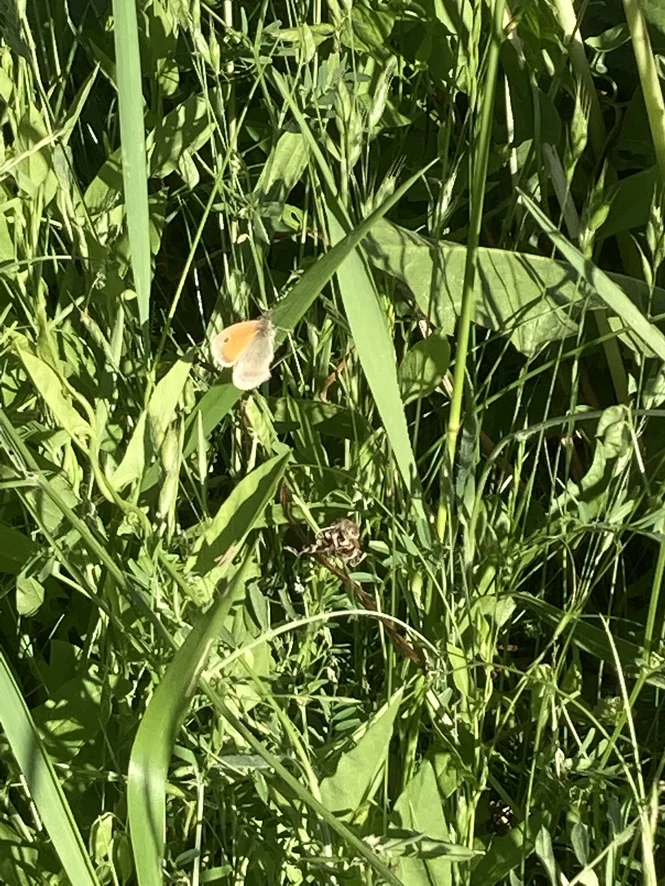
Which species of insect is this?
Coenonympha pamphilus
